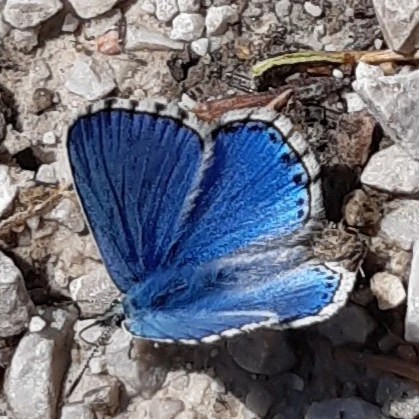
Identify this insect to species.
Lysandra bellargus
